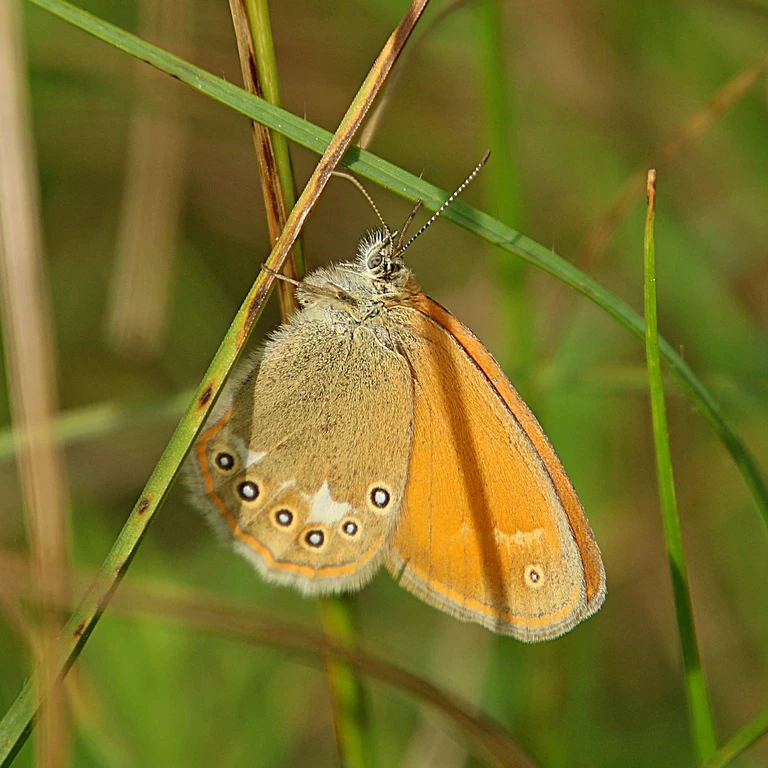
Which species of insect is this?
Coenonympha glycerion (also Coenonympha iphis)
